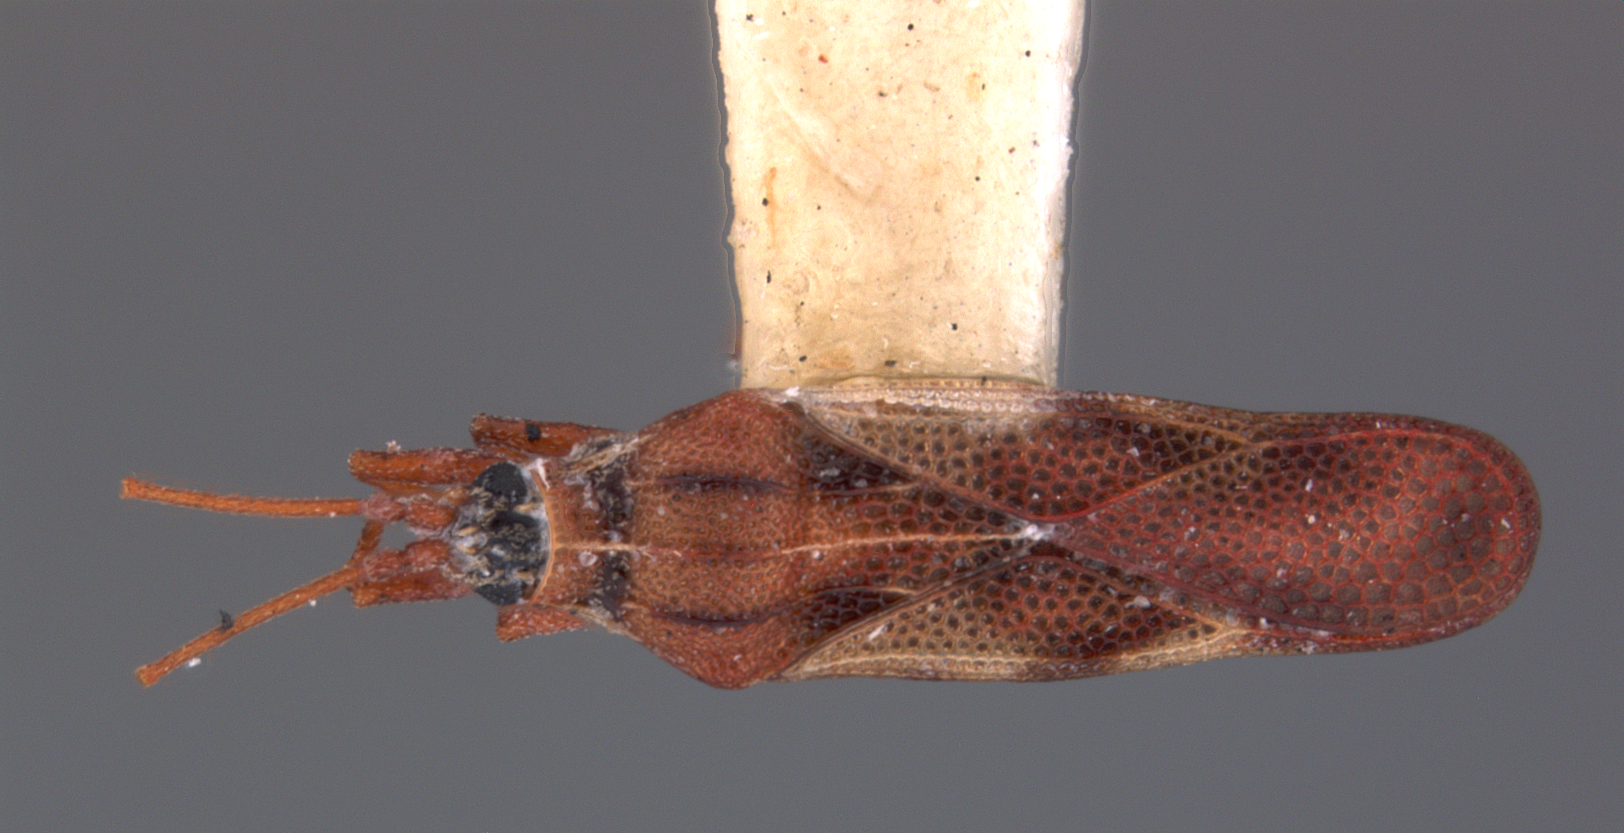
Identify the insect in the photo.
Eritingis hylaea
